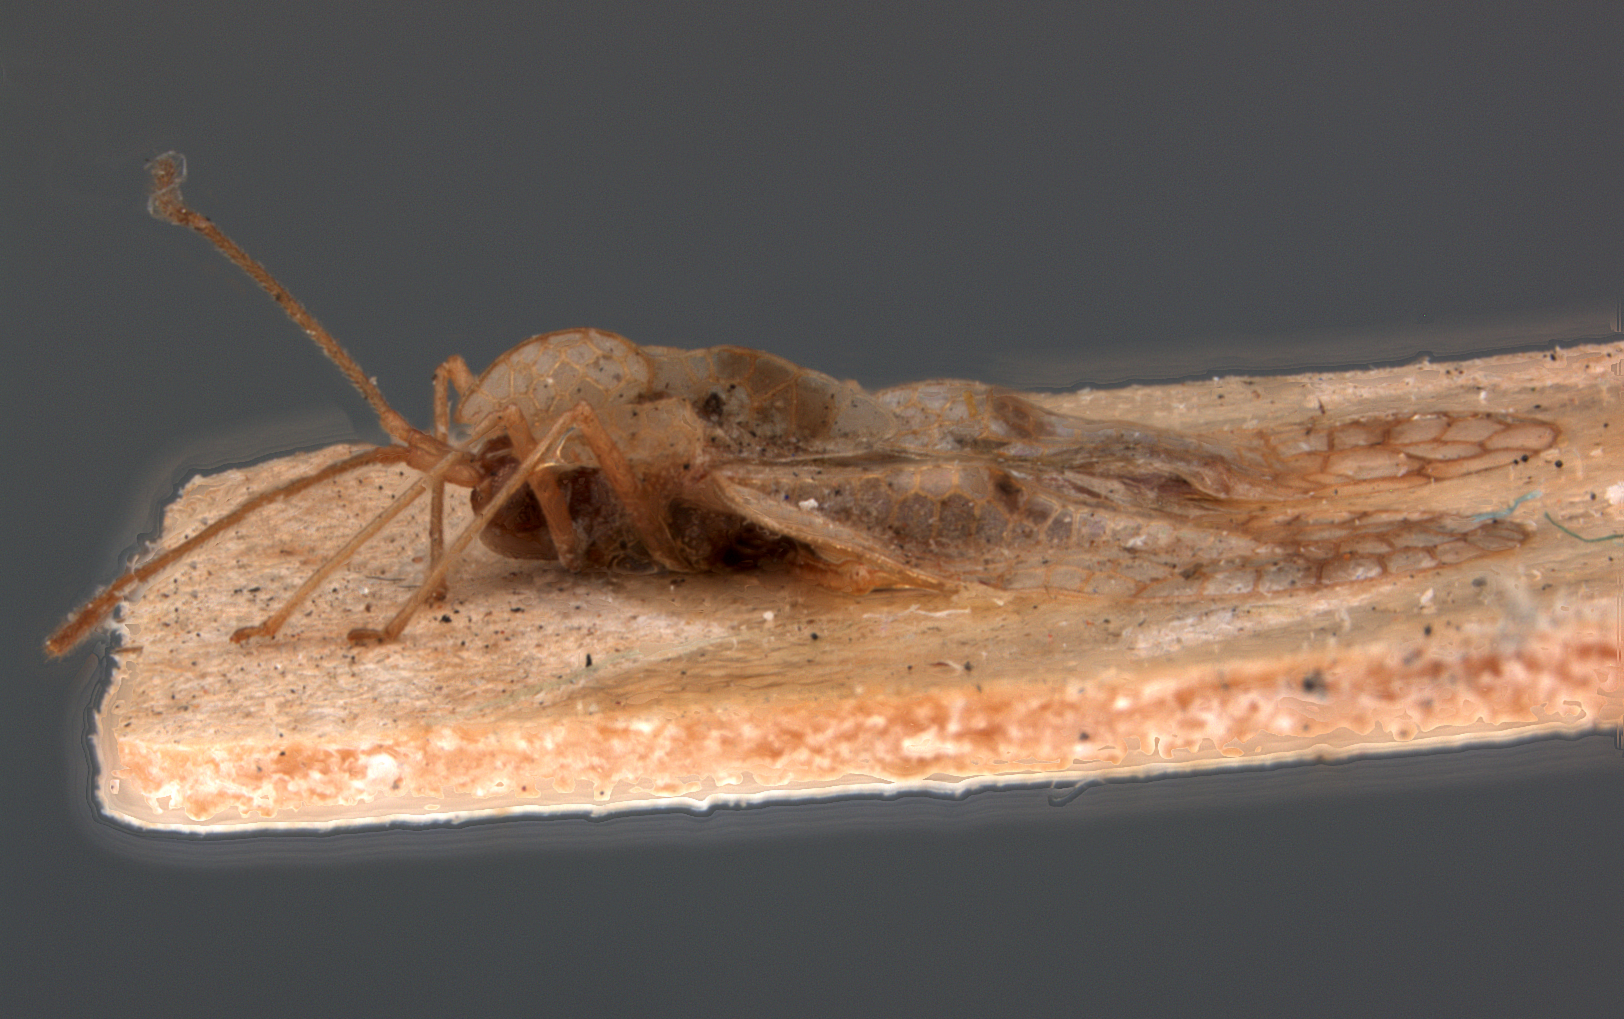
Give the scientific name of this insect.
Stephanitis kyushuana
